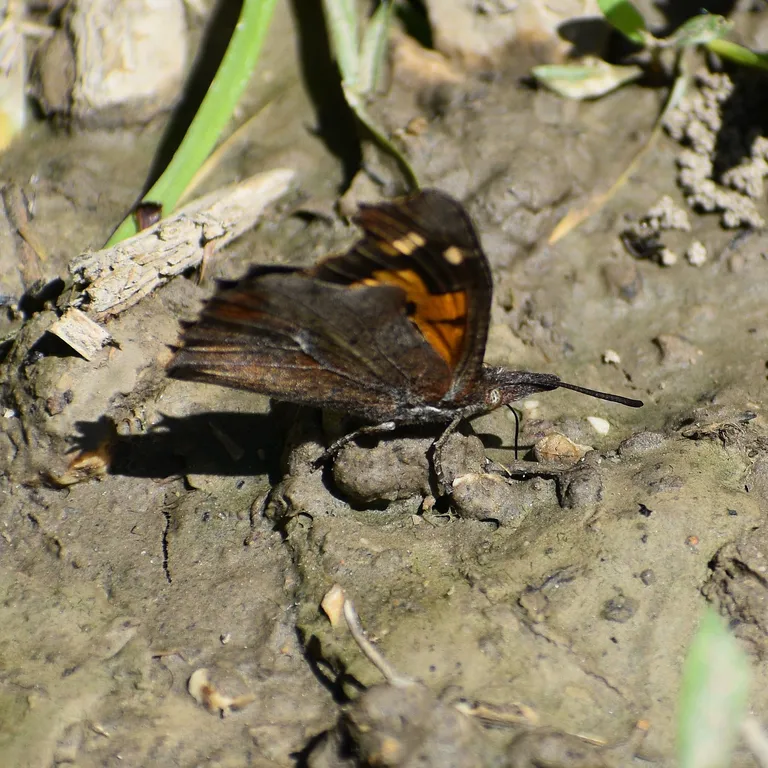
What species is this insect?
Libythea celtis
